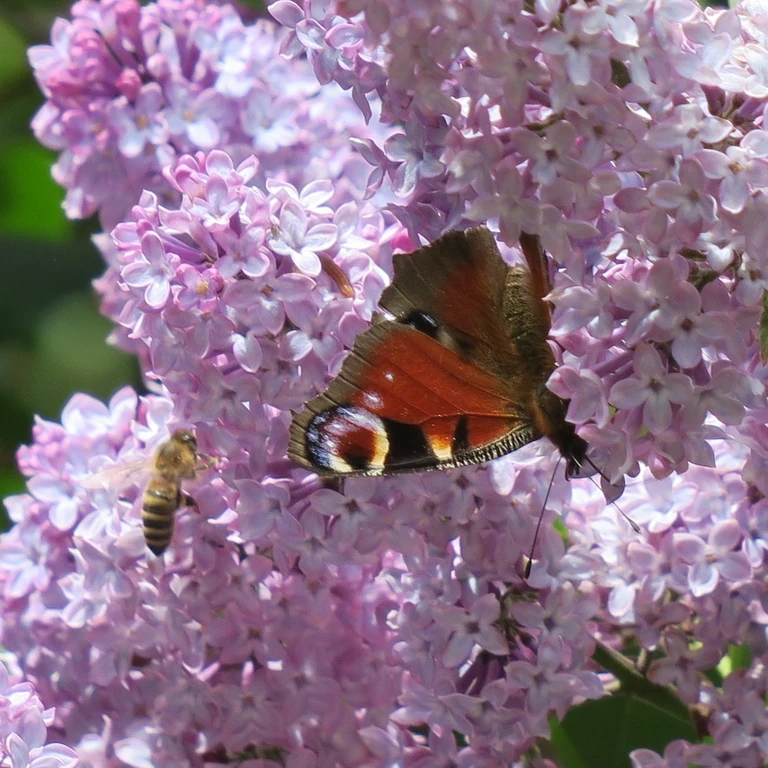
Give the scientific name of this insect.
Aglais io
